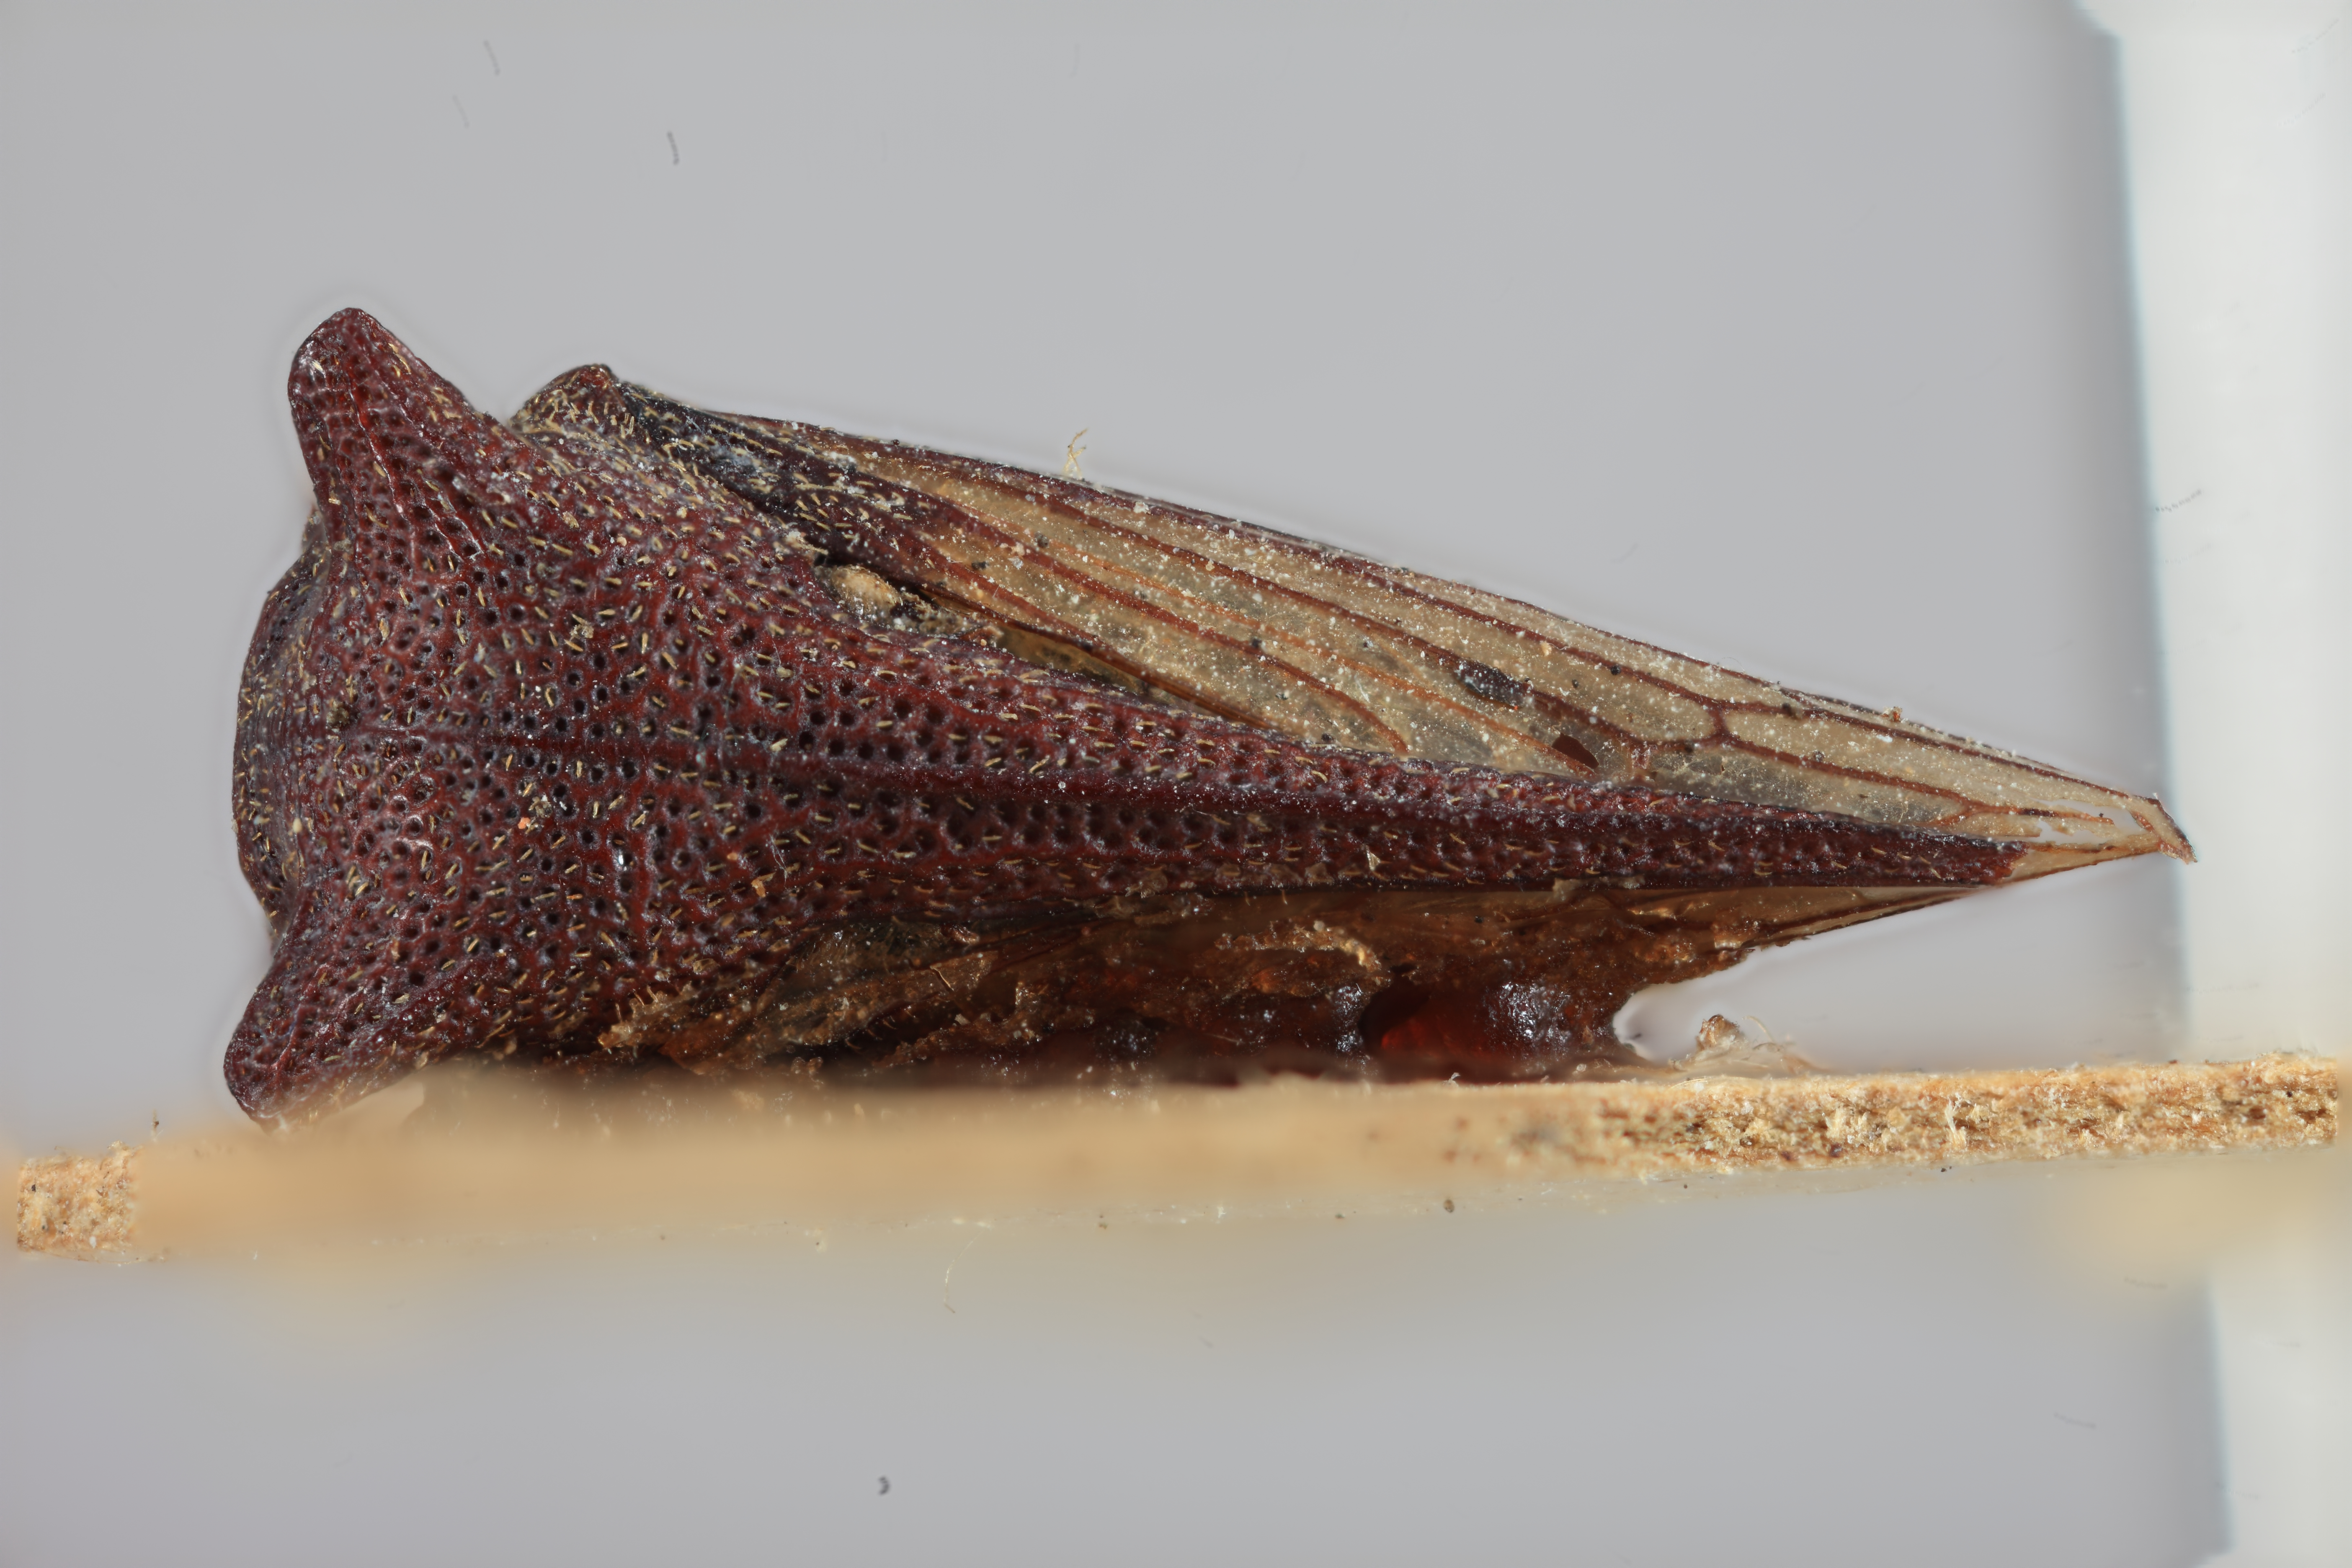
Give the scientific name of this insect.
Sertorius tepperi
